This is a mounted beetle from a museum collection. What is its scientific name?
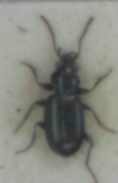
Bembidion minimum
